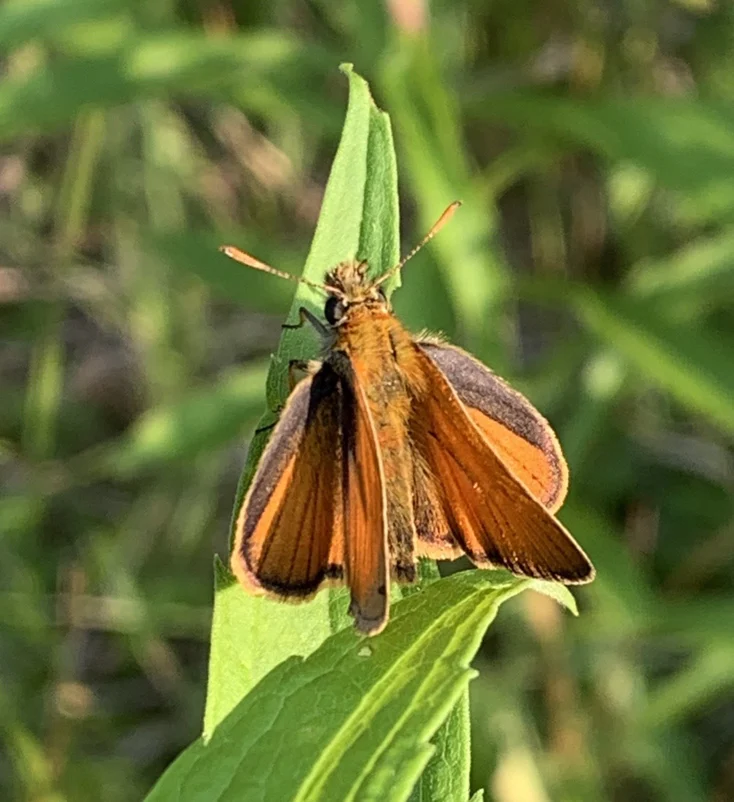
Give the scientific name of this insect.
Thymelicus sylvestris
